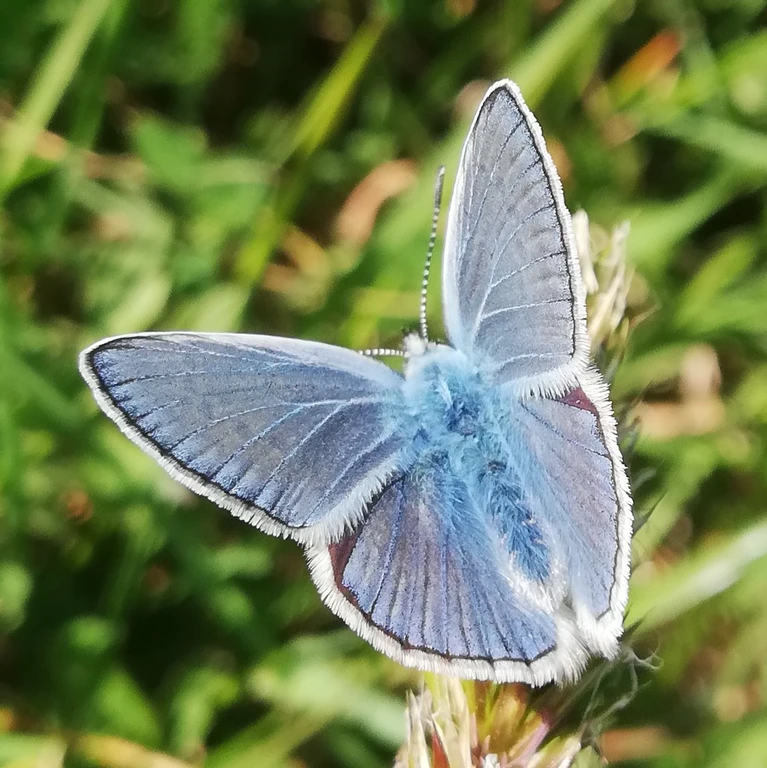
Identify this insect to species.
Polyommatus icarus
